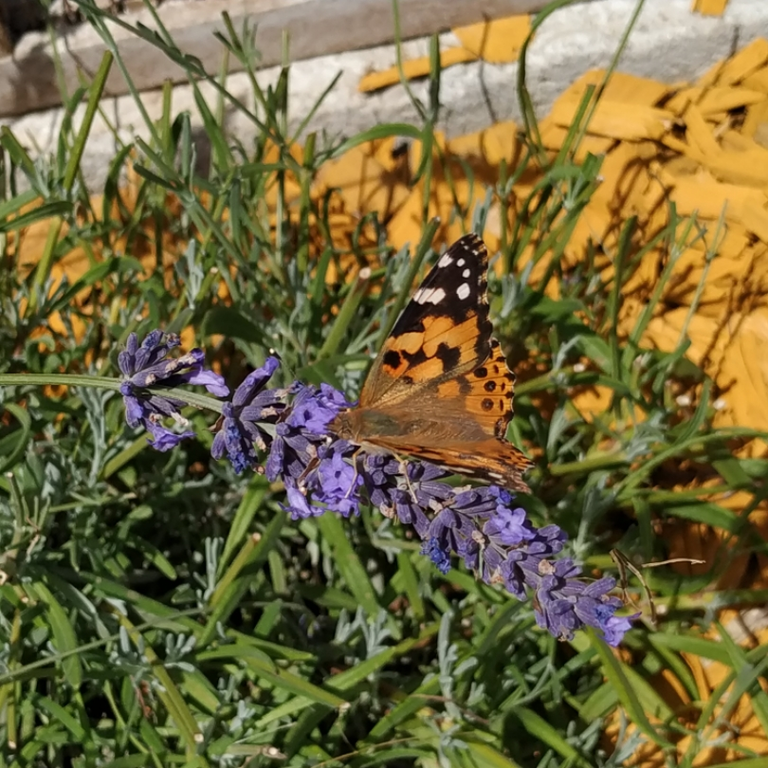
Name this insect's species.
Vanessa cardui
